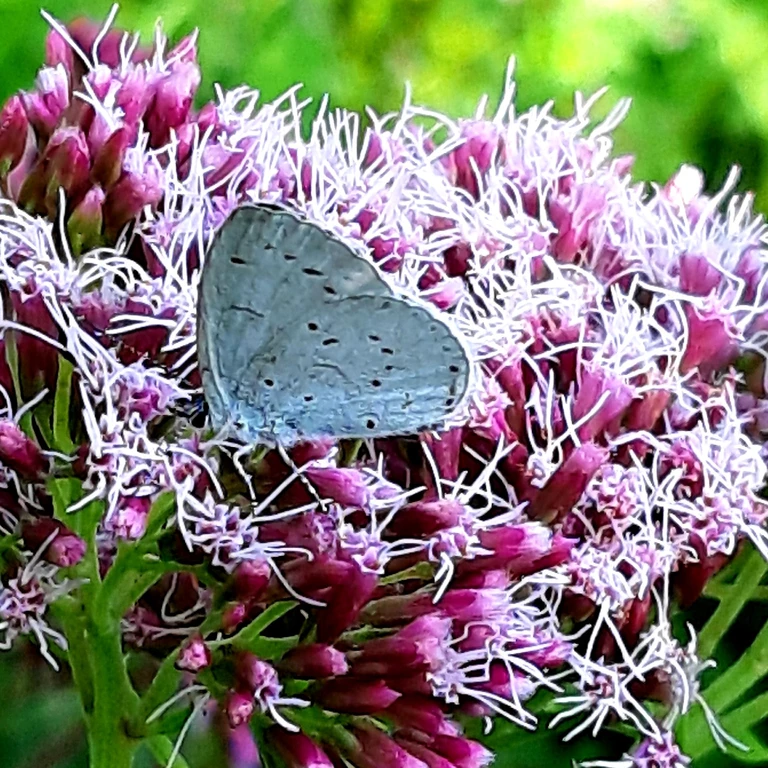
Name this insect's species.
Celastrina argiolus
